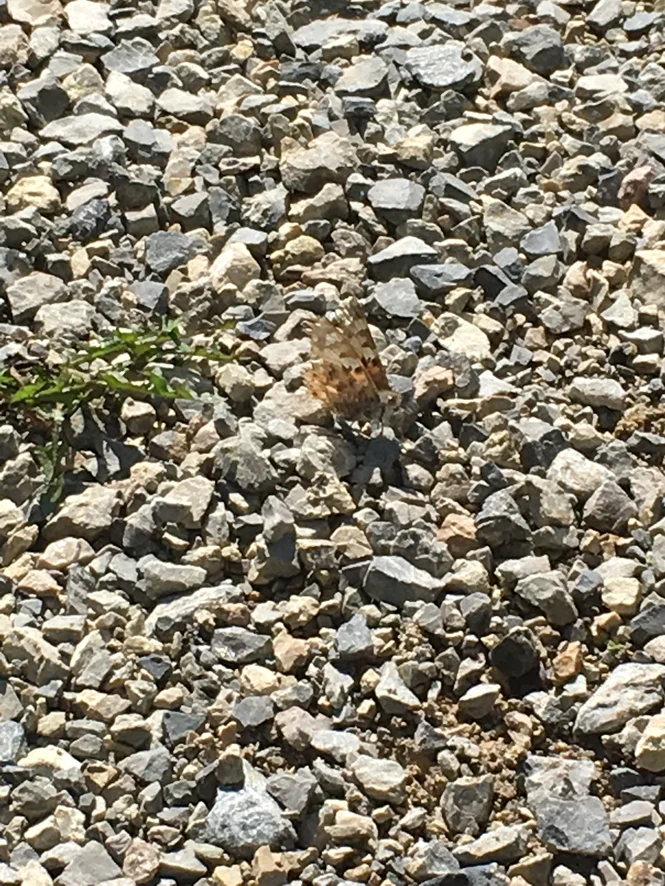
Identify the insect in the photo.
Vanessa cardui
